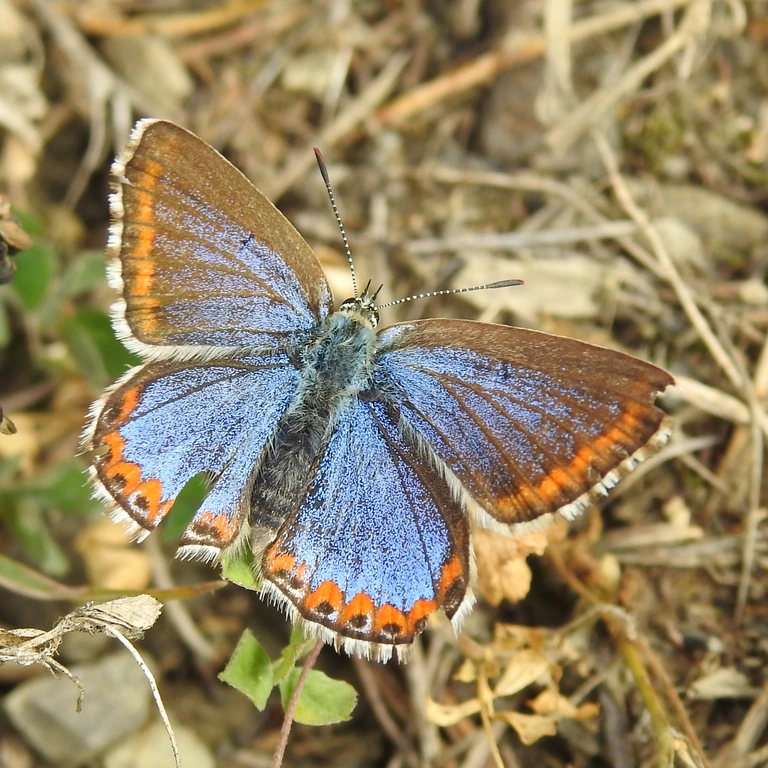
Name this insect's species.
Lysandra bellargus
